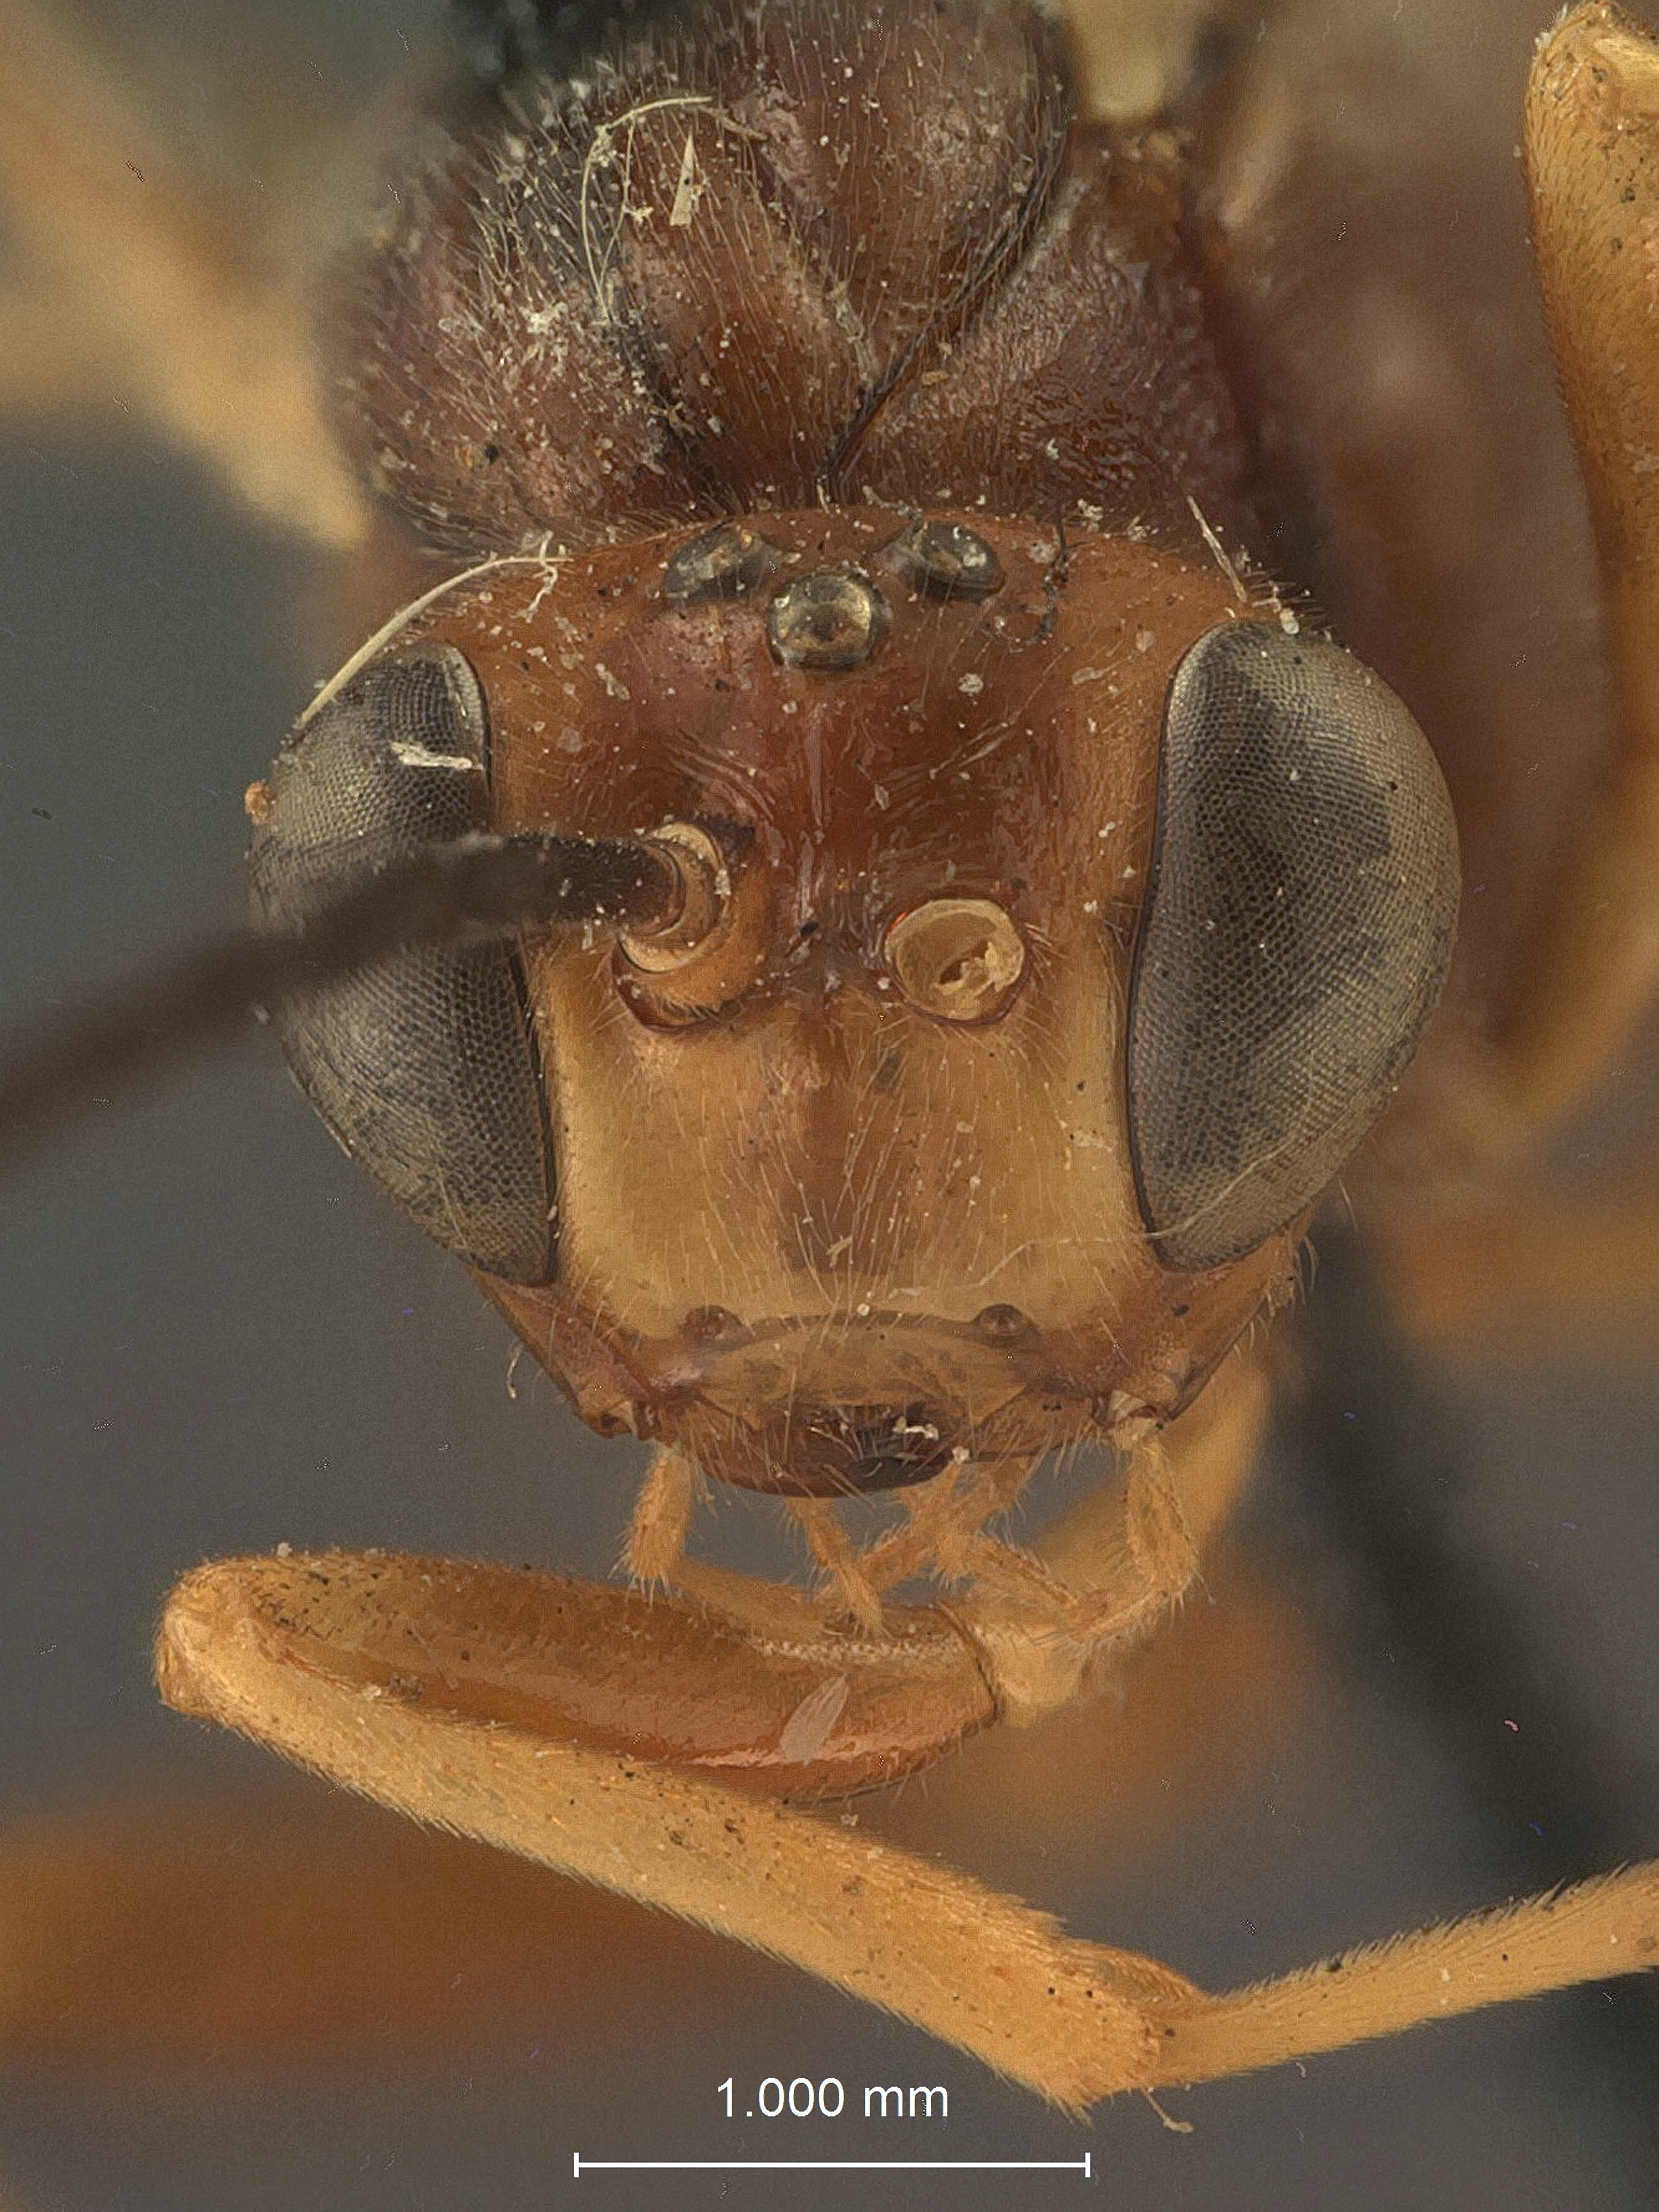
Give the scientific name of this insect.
Coleocentrus similis
